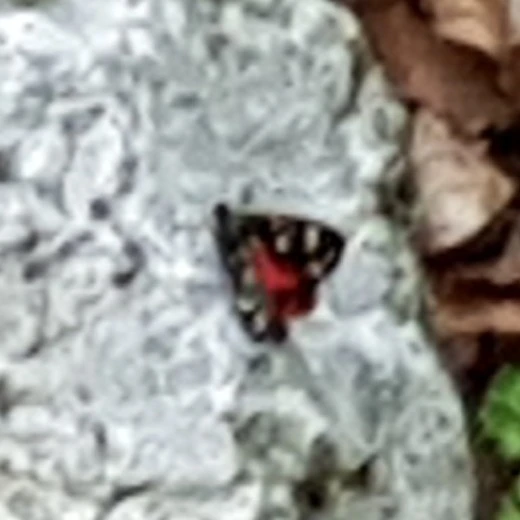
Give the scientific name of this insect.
Callimorpha dominula
